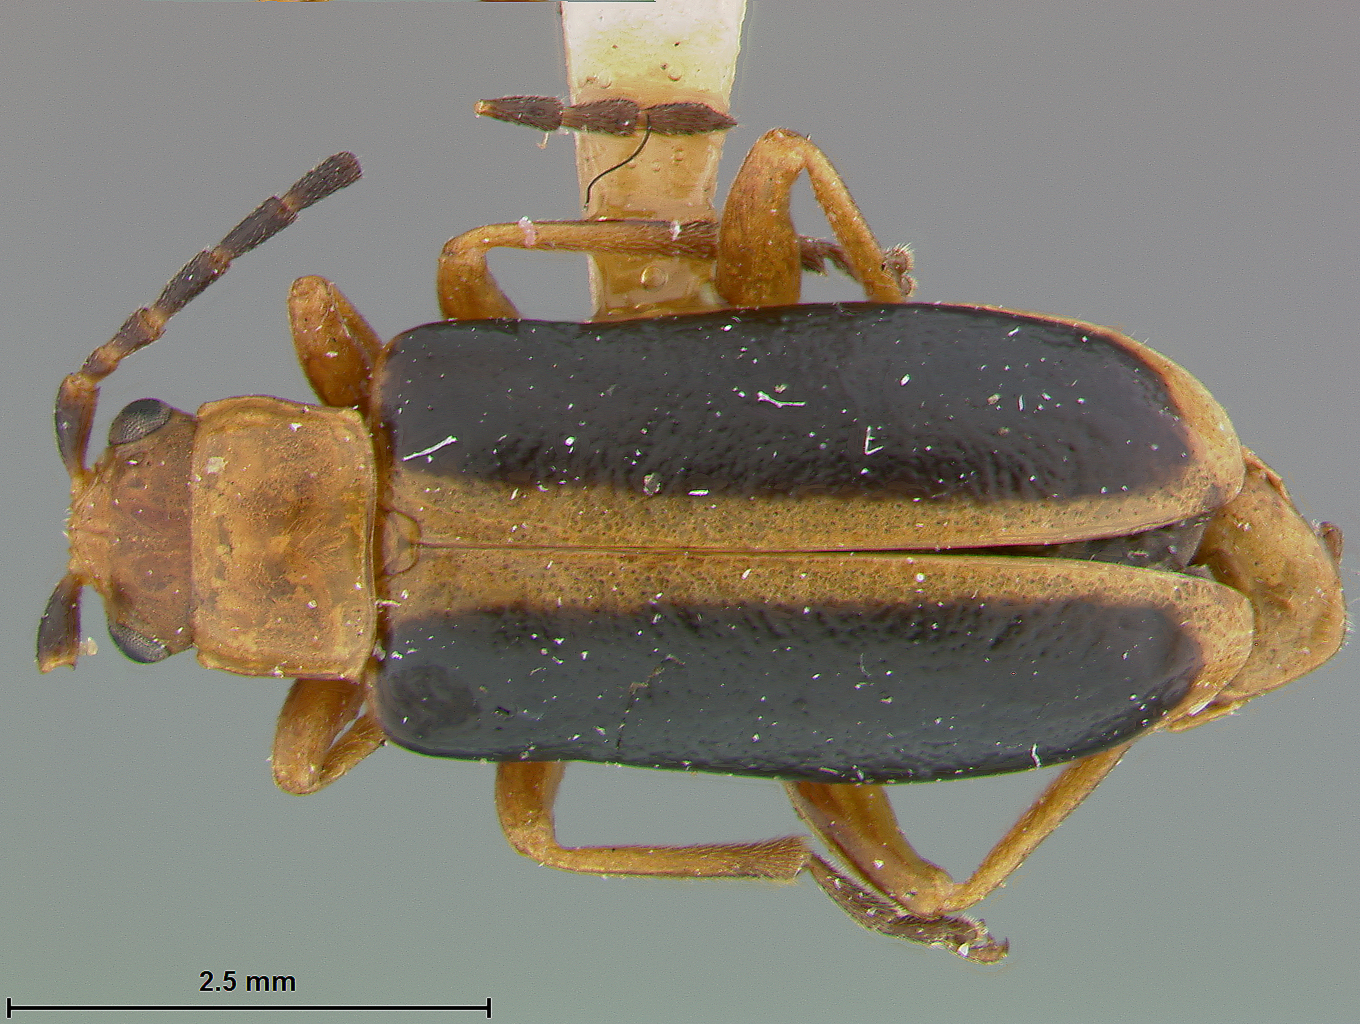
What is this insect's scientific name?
Phyllobrotica antennata
